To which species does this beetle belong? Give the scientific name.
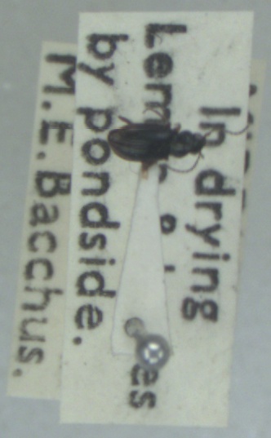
Bembidion clarkei
